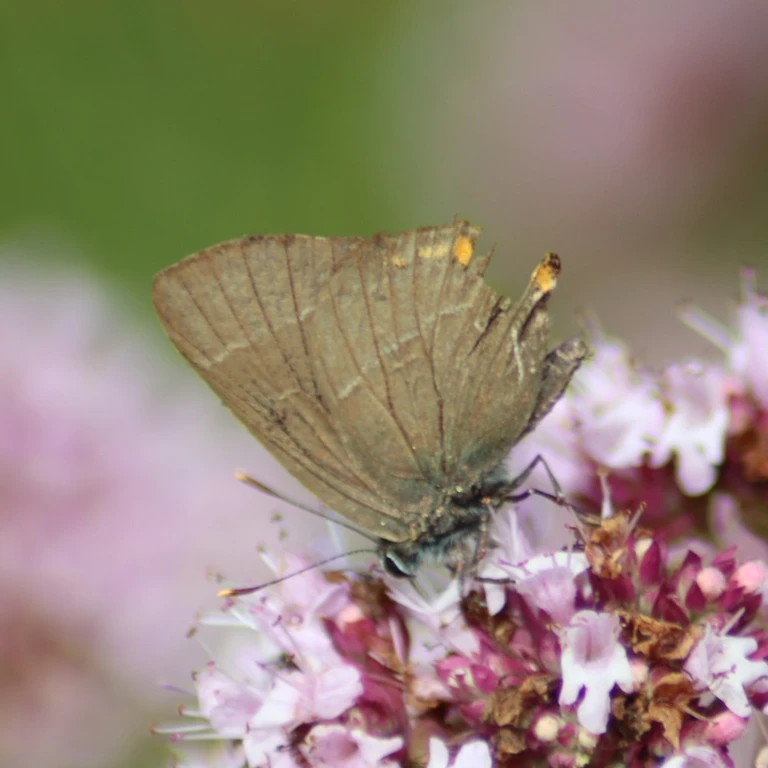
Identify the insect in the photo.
Satyrium w-album
